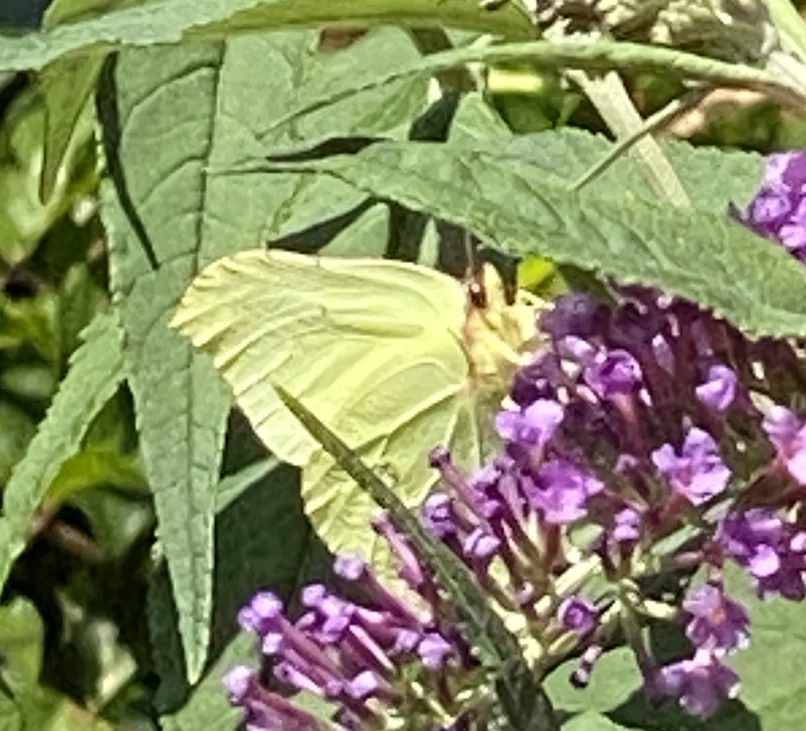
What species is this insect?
Gonepteryx rhamni
